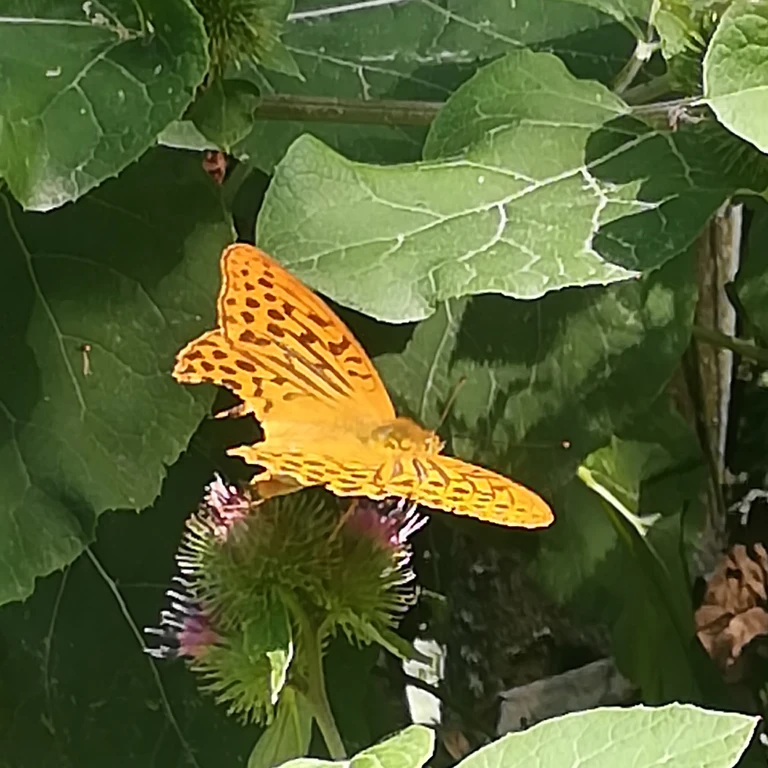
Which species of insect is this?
Argynnis paphia
